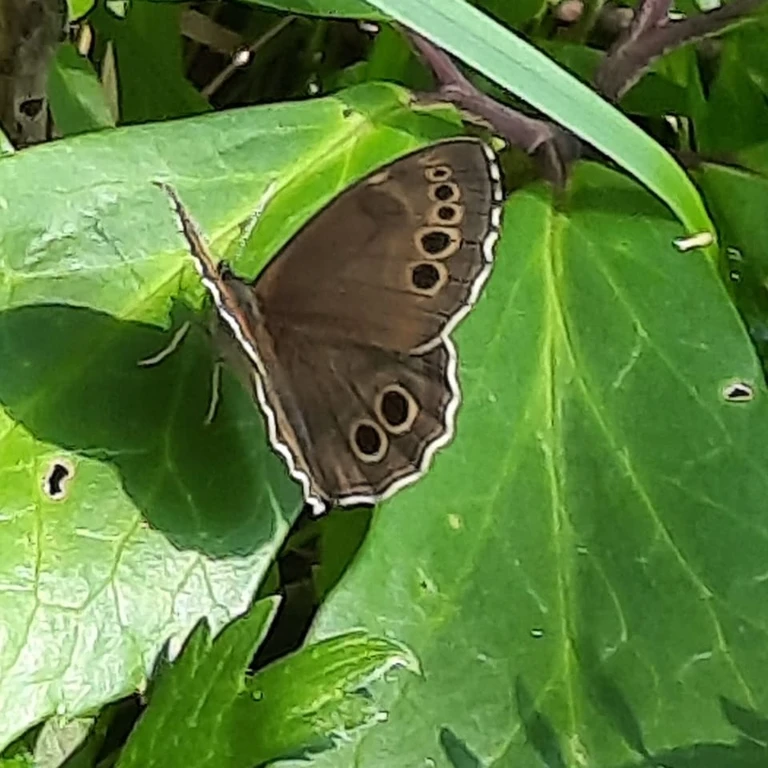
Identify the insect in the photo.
Lopinga achine (also Pararge achine)
